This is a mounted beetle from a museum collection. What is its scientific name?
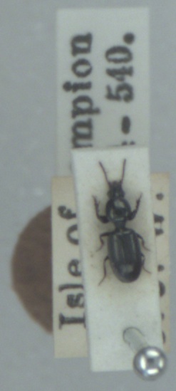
Dyschirius salinus
